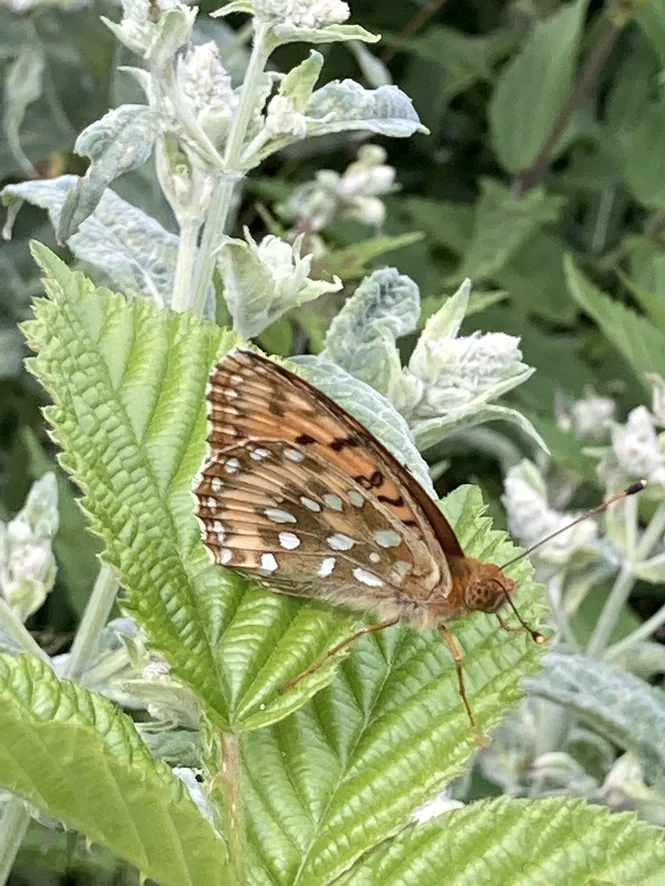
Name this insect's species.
Speyeria aglaja
